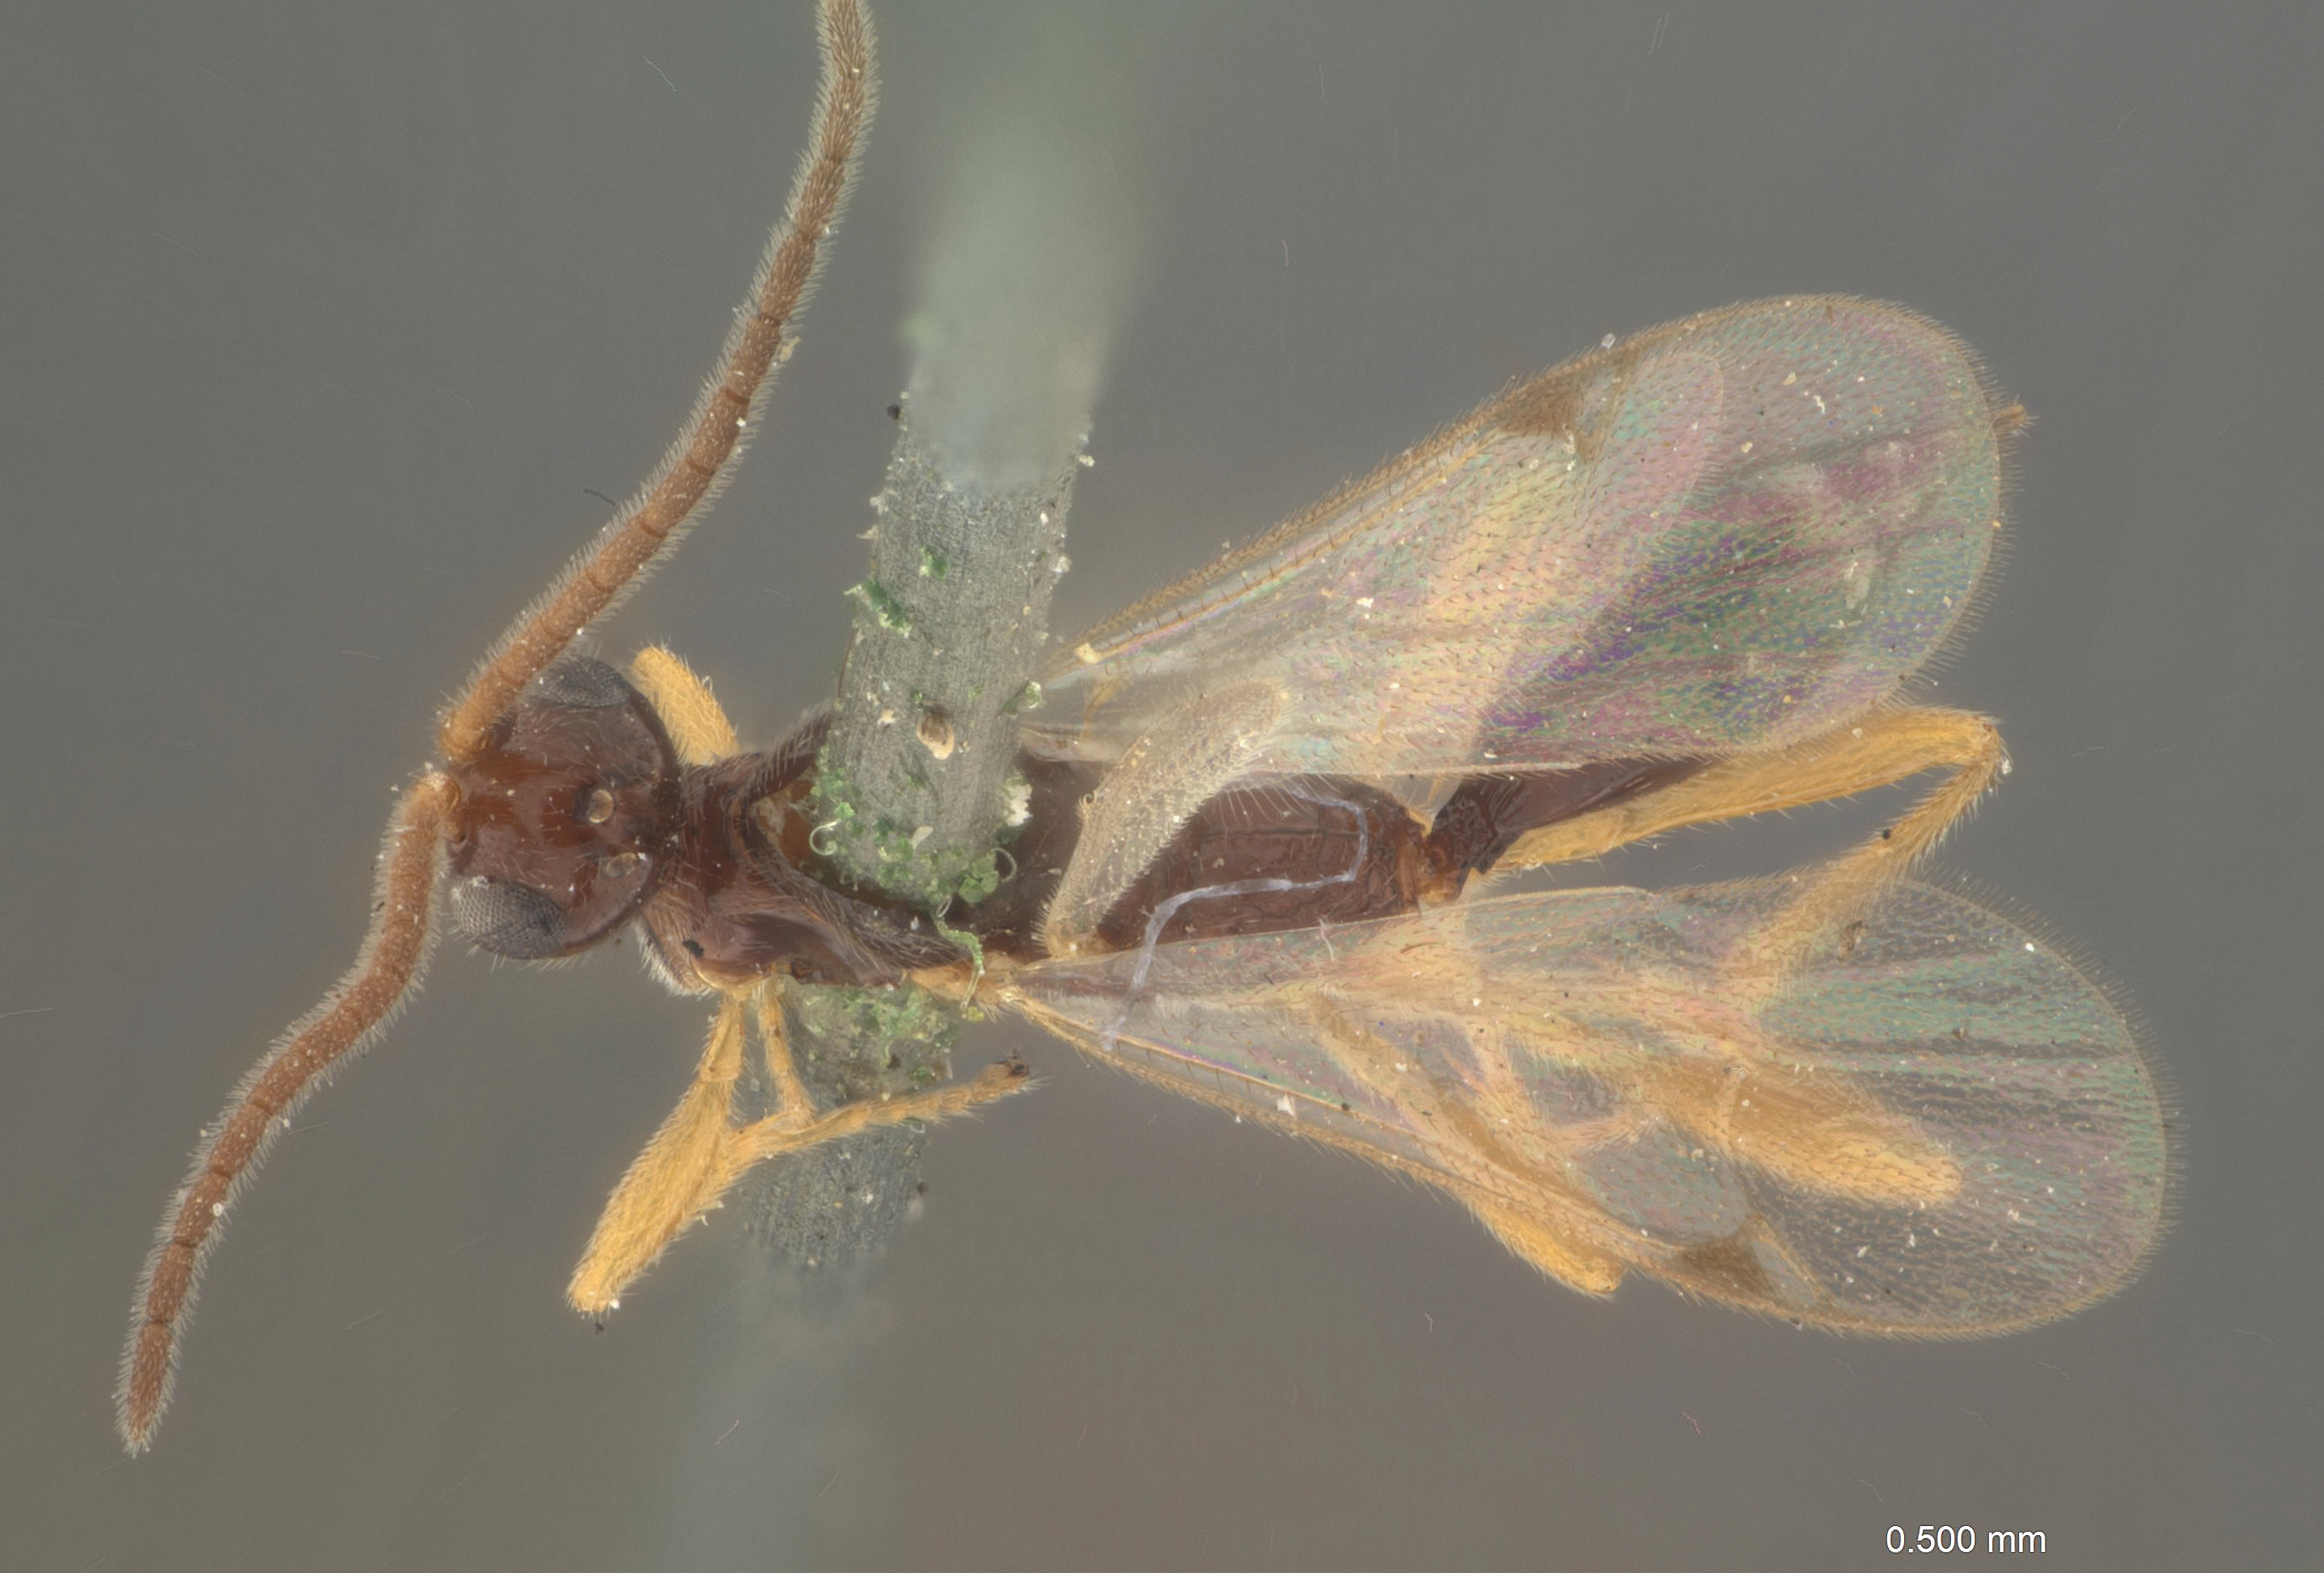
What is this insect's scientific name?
Proctotrypes texanus
